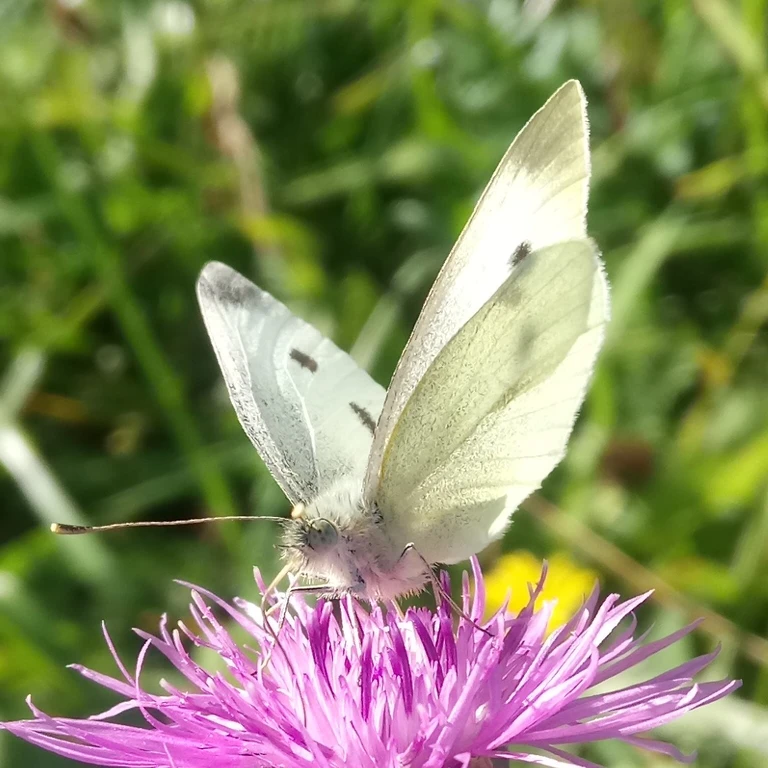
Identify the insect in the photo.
Pieris rapae
